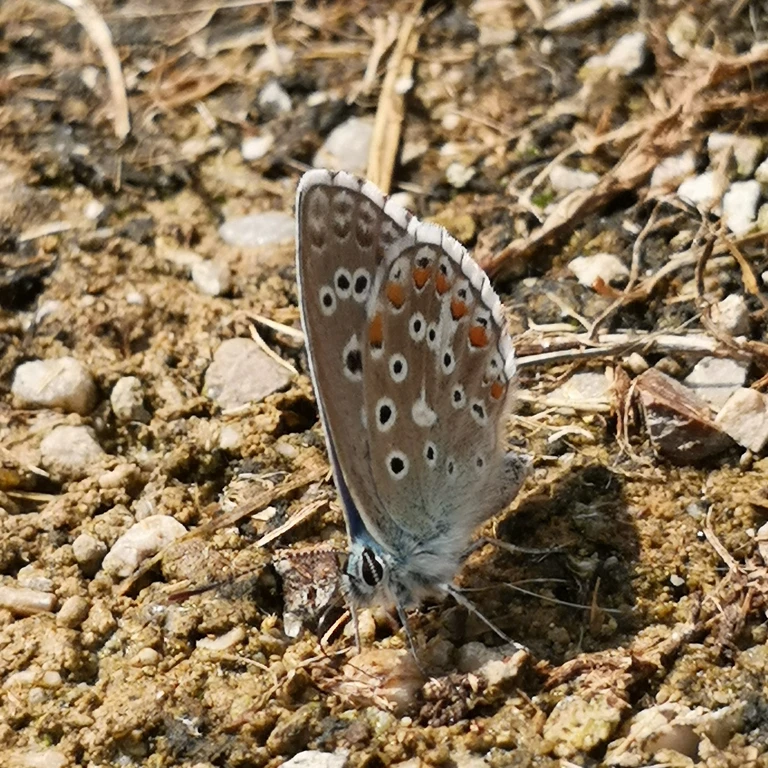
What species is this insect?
Lysandra bellargus
